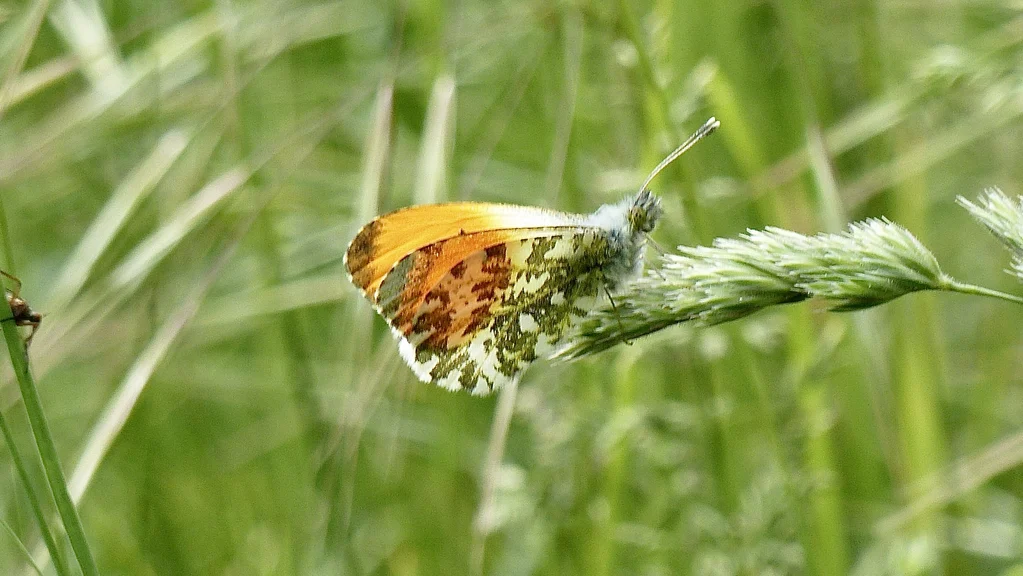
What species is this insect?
Anthocharis cardamines
